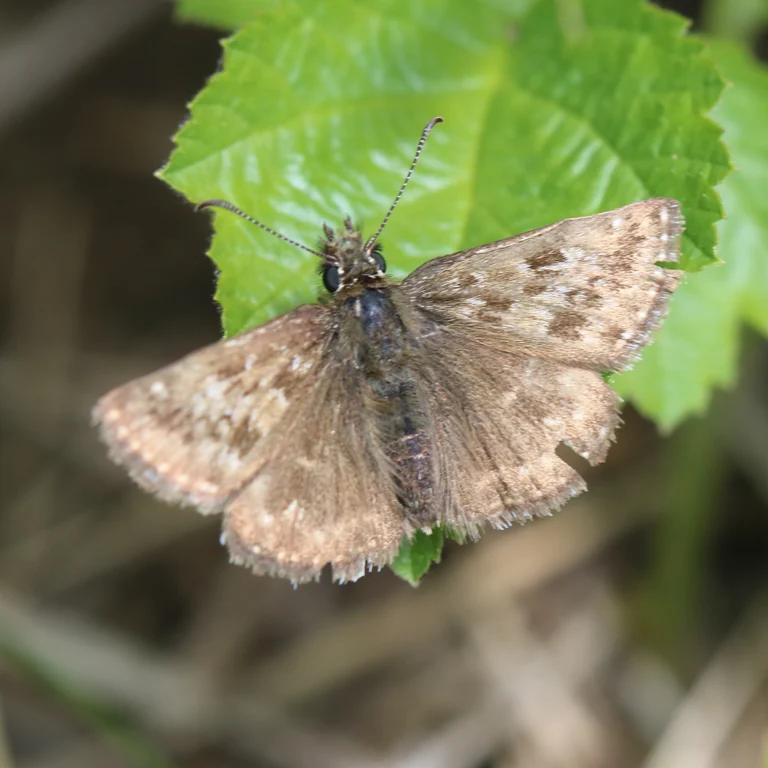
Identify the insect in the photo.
Erynnis tages
